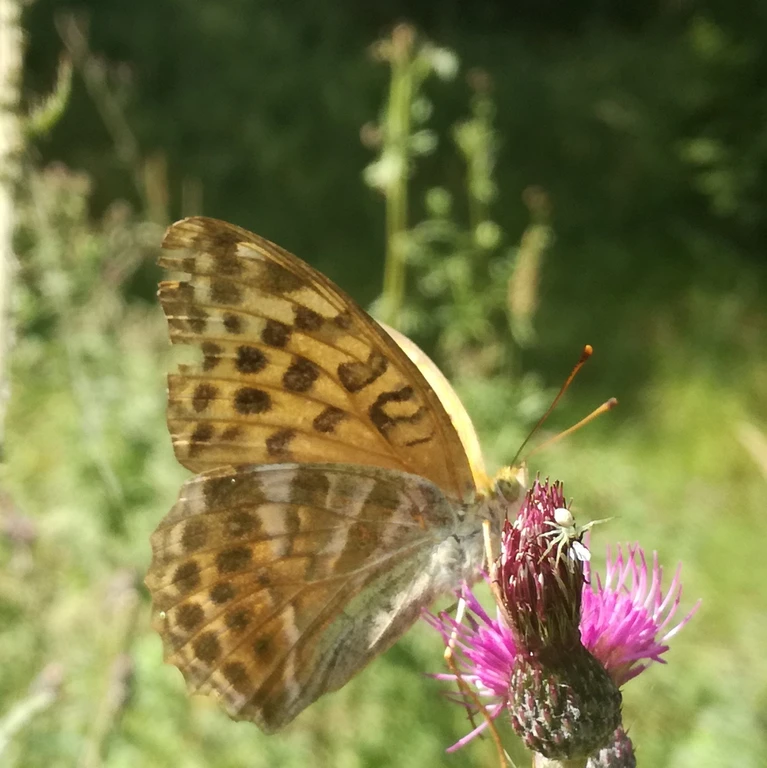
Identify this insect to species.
Argynnis paphia
